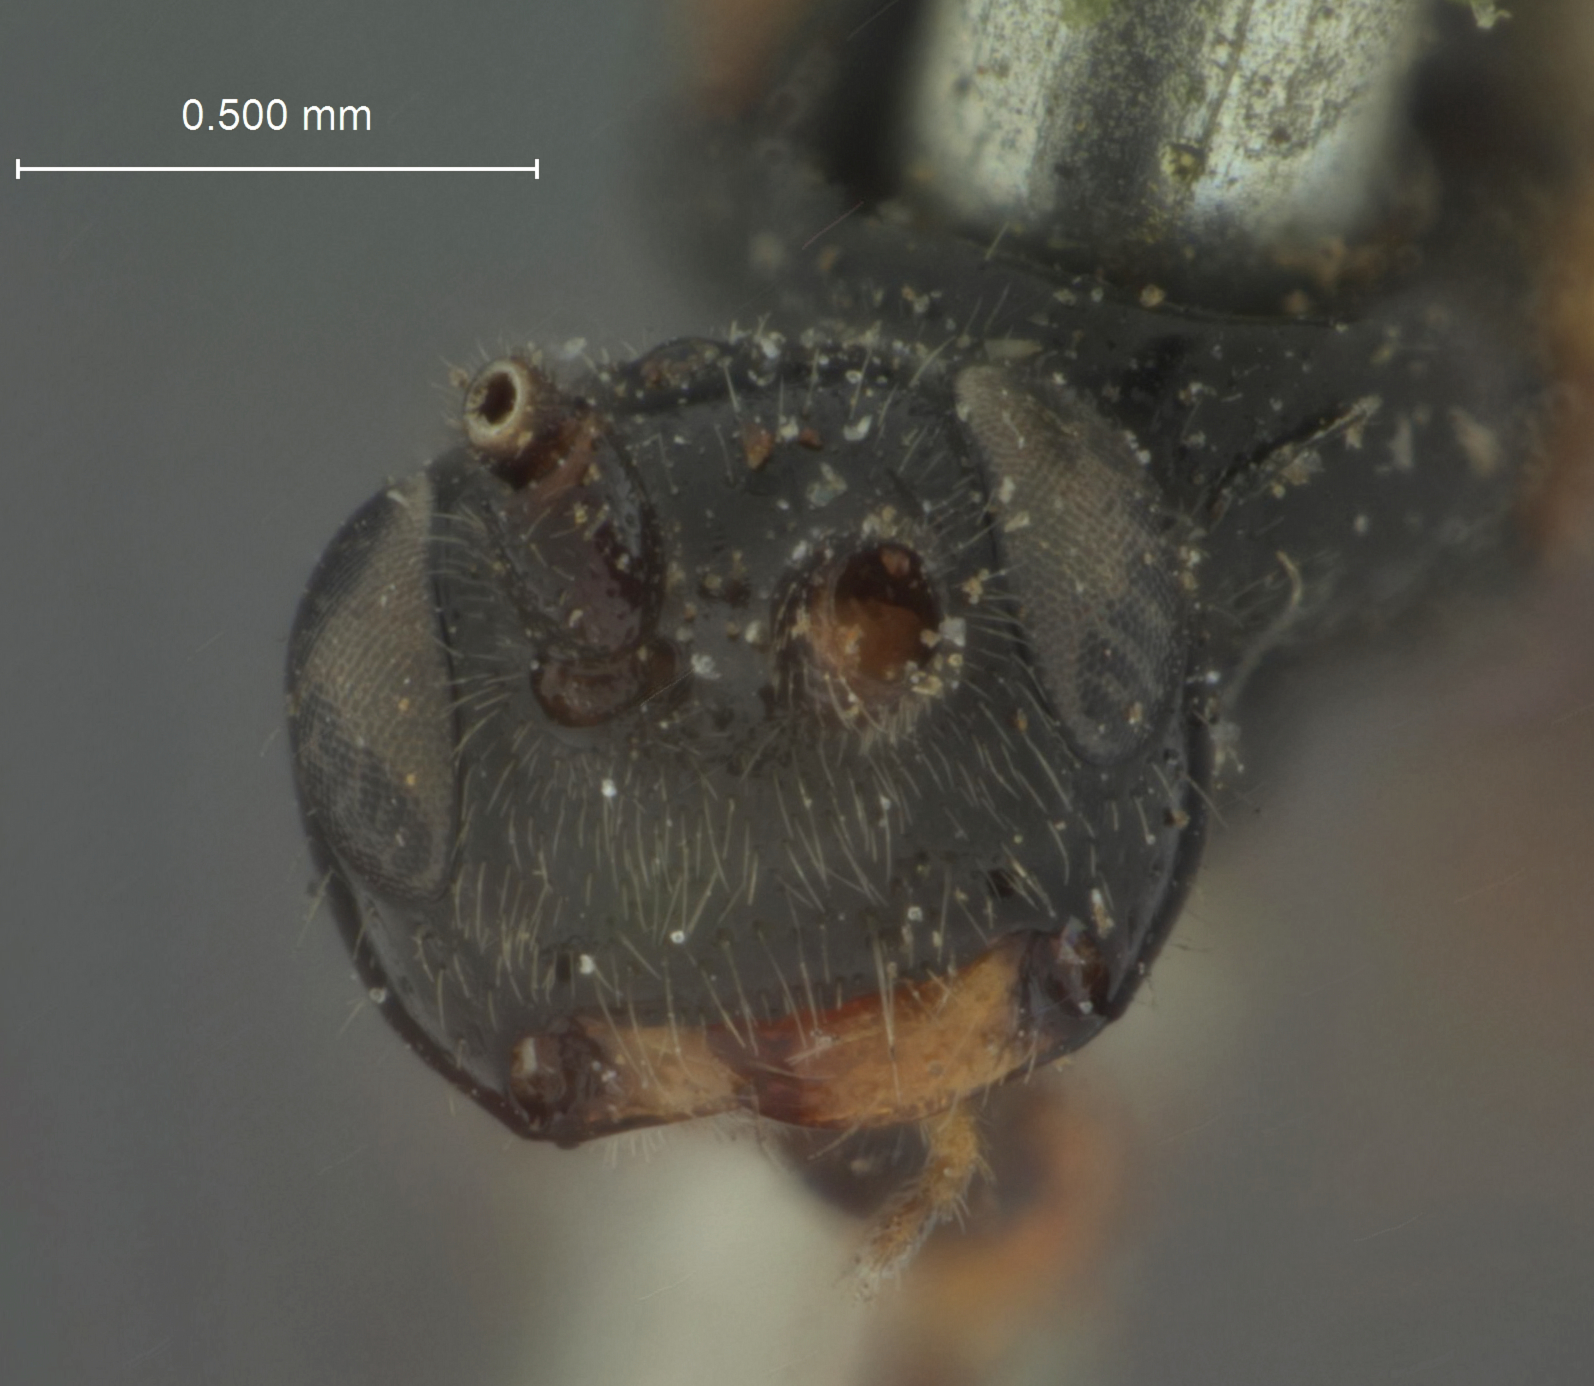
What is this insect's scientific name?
Bathymetis simulans
